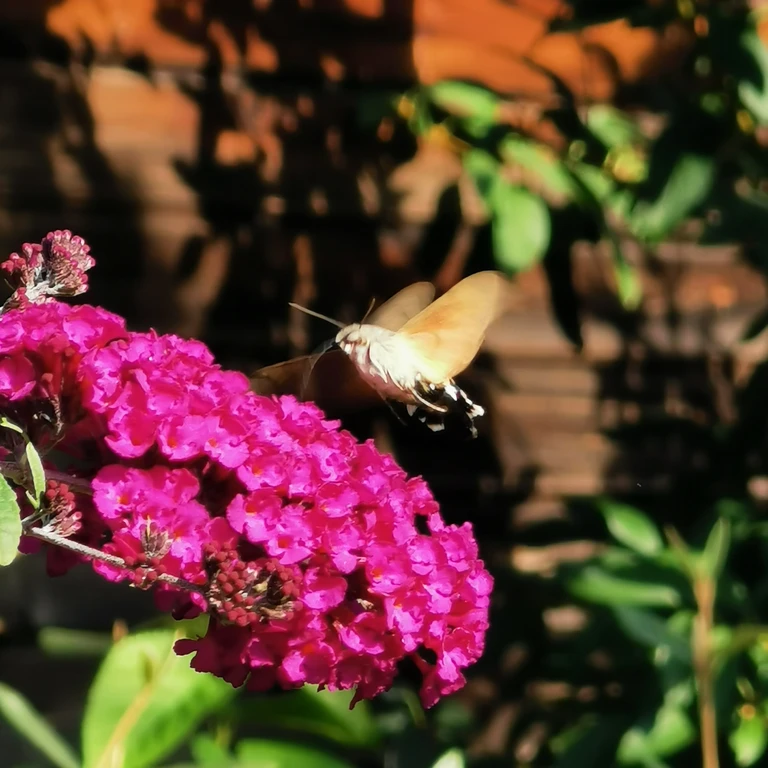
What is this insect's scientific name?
Macroglossum stellatarum
